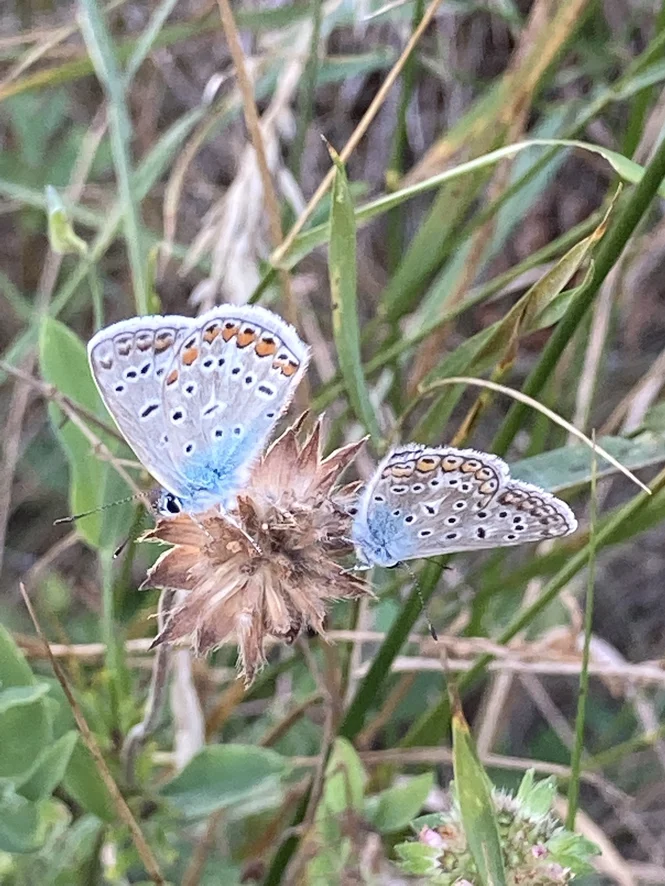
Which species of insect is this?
Polyommatus icarus
